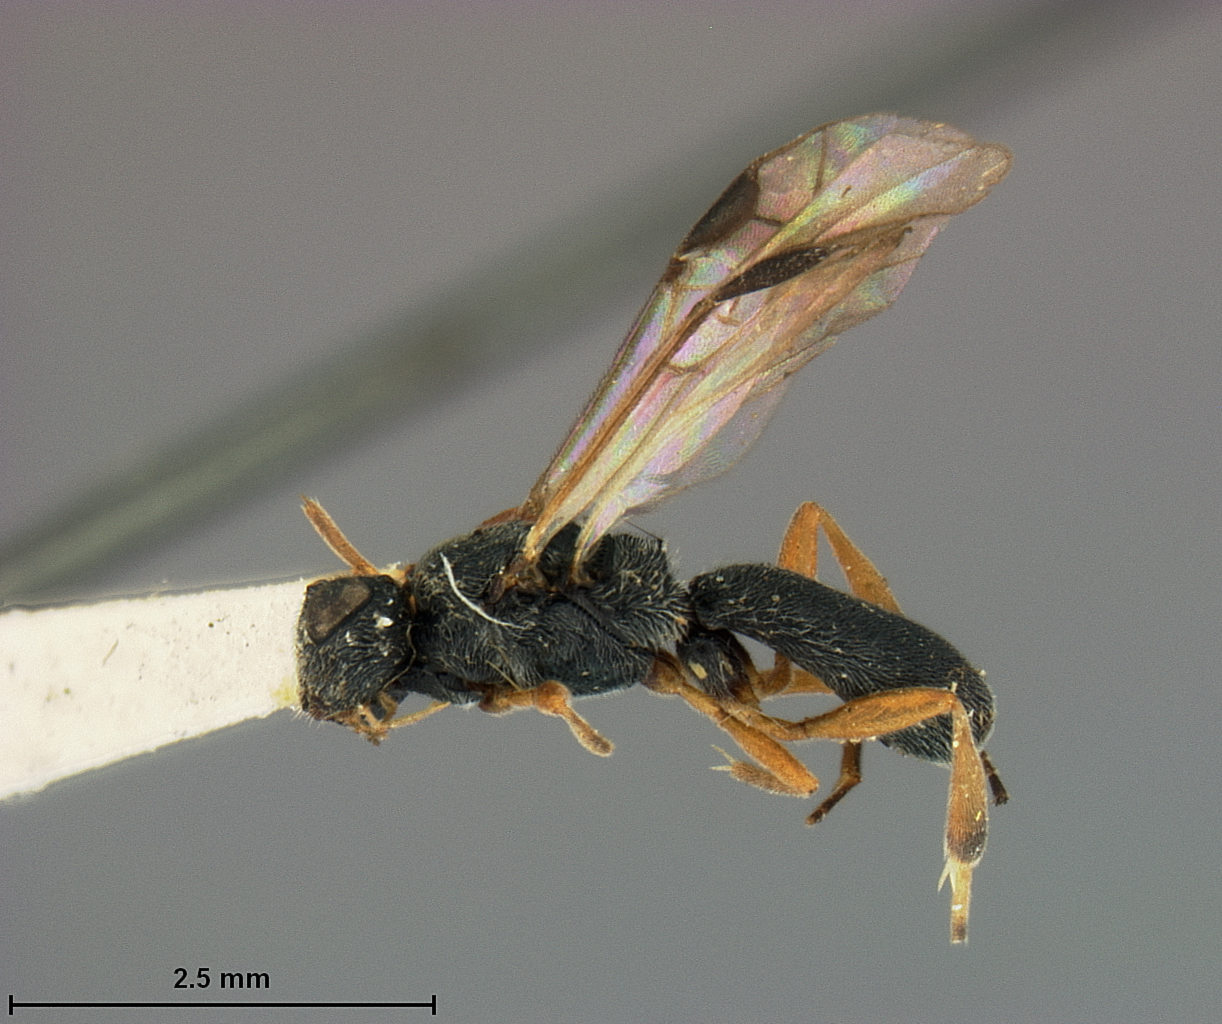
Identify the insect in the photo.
Ascogaster atamiensis
